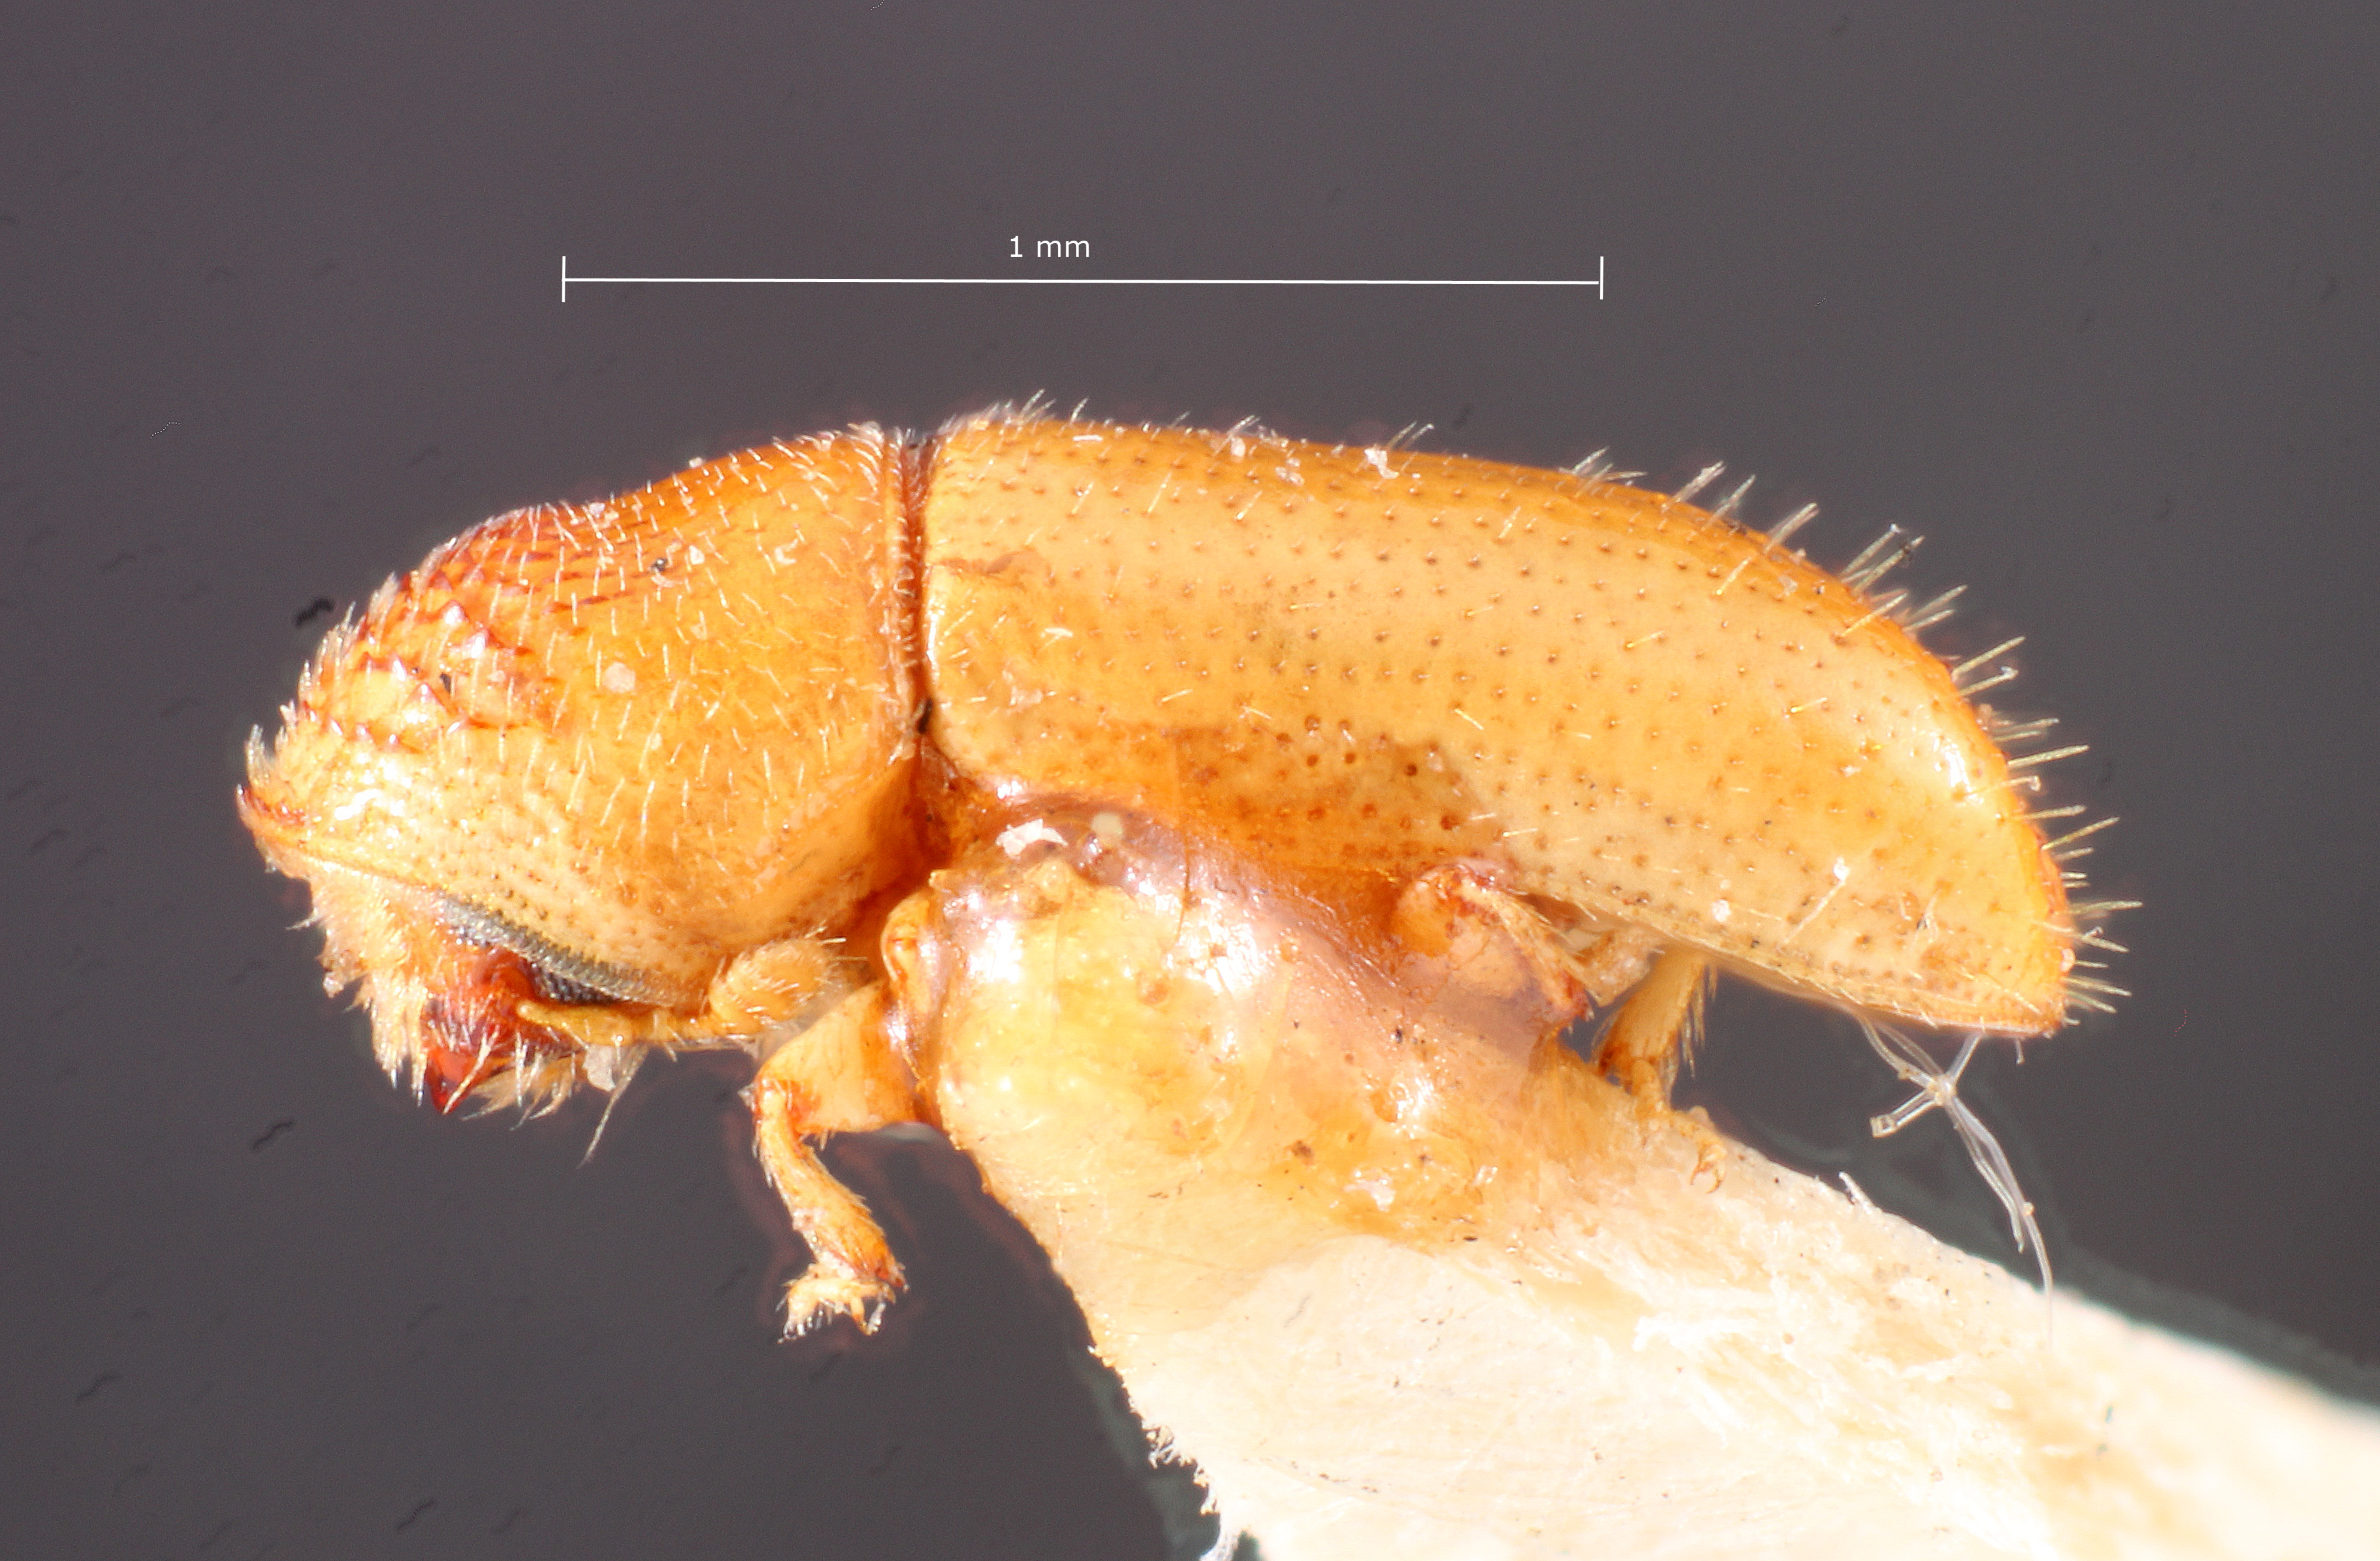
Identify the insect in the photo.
Pityophthorus cascoensis
